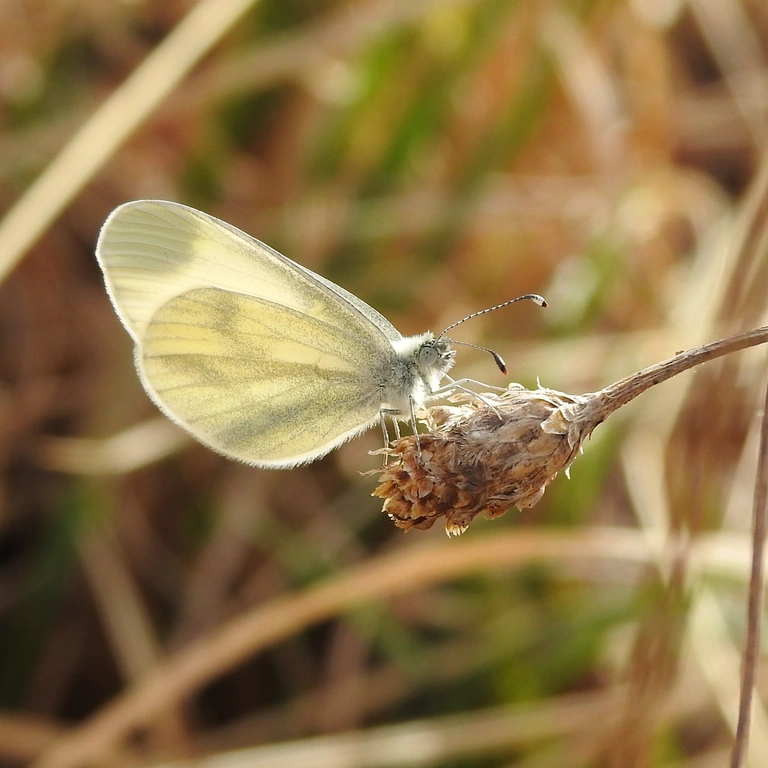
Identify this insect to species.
Leptidea sinapis/juvernica
